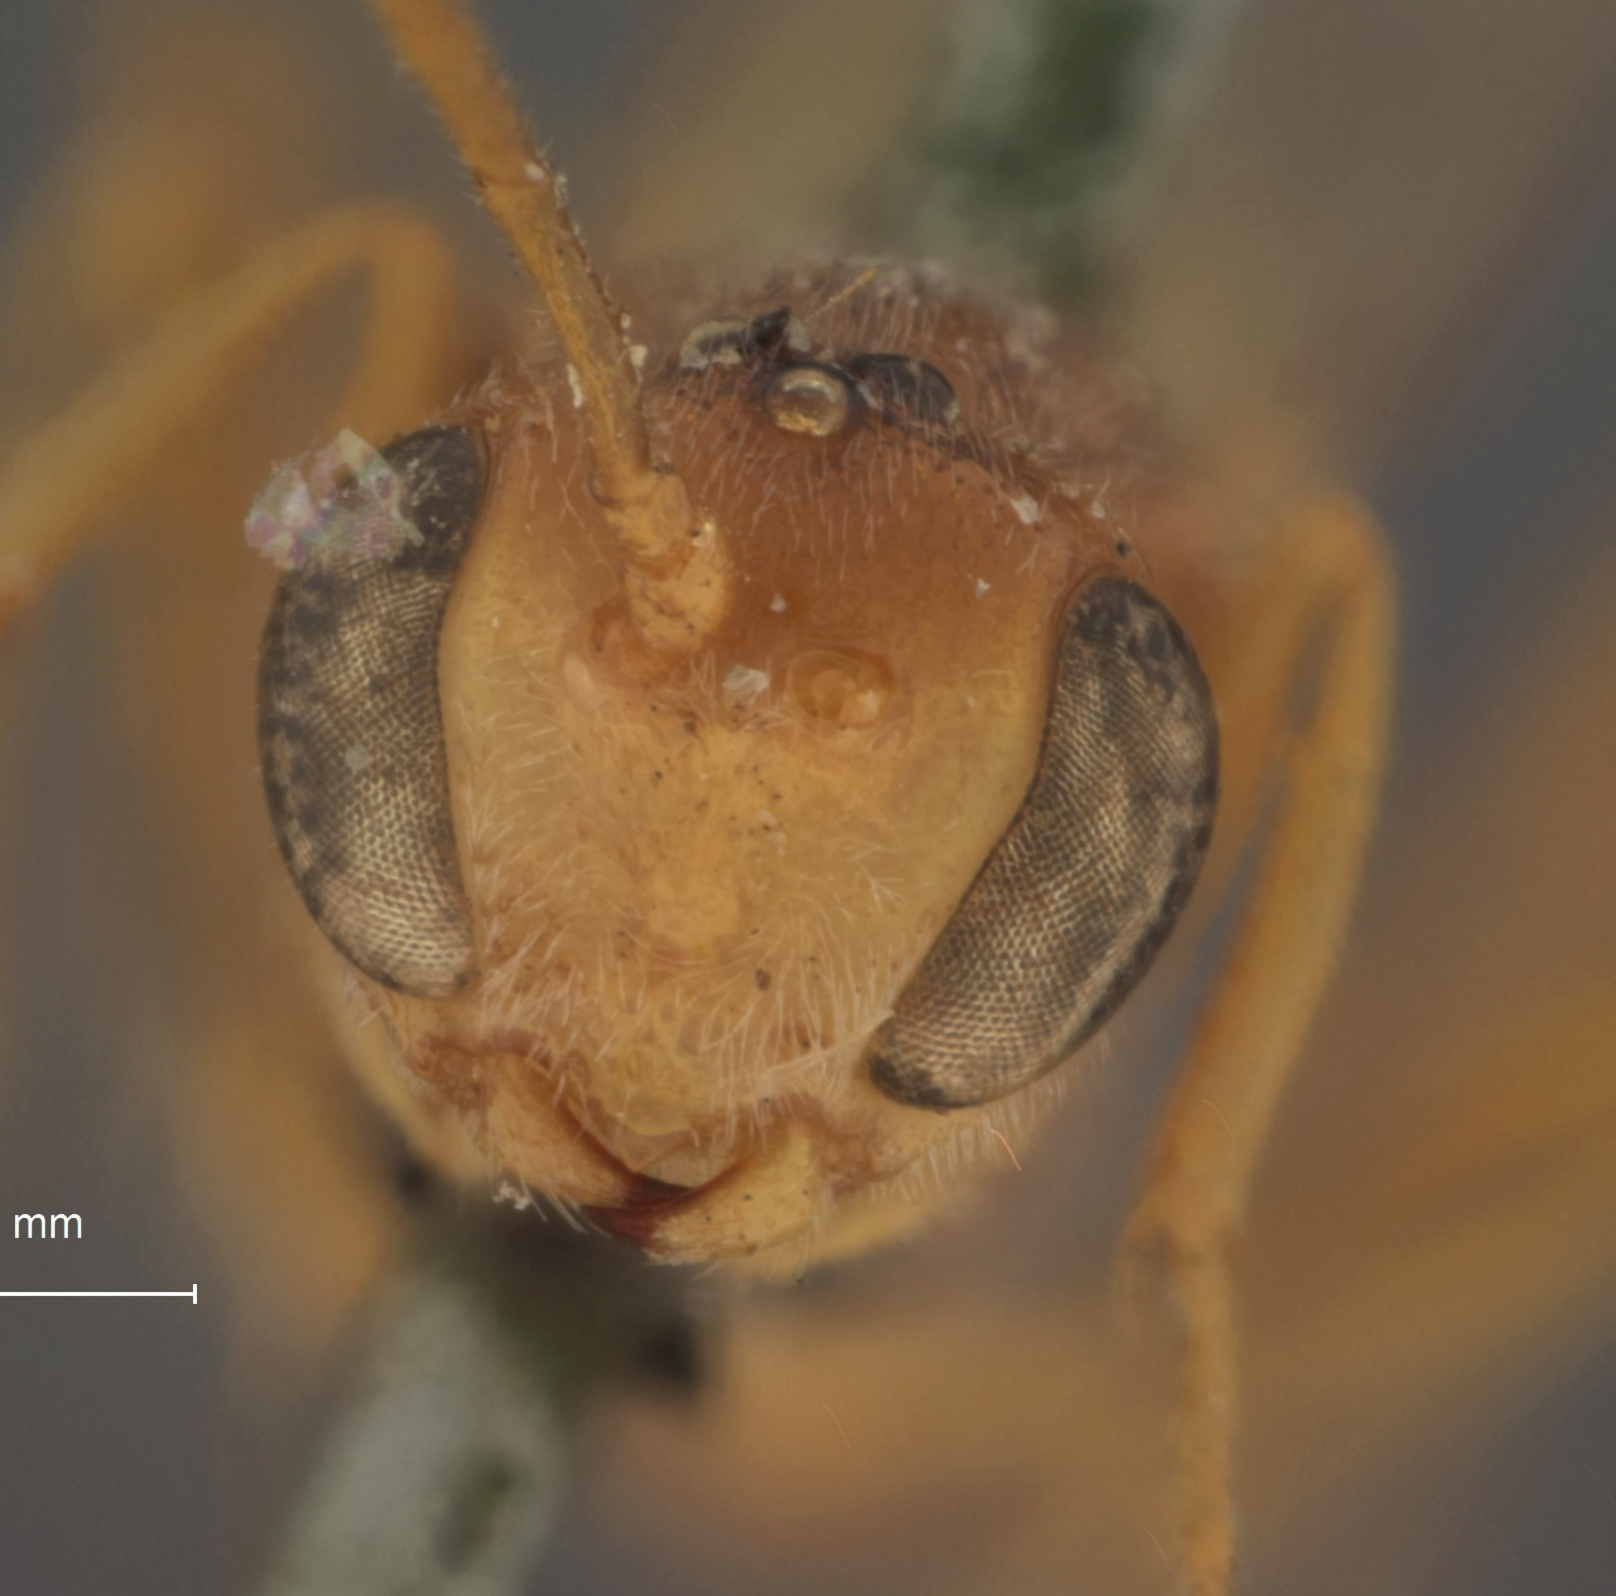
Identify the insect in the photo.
Anomalon melleum
